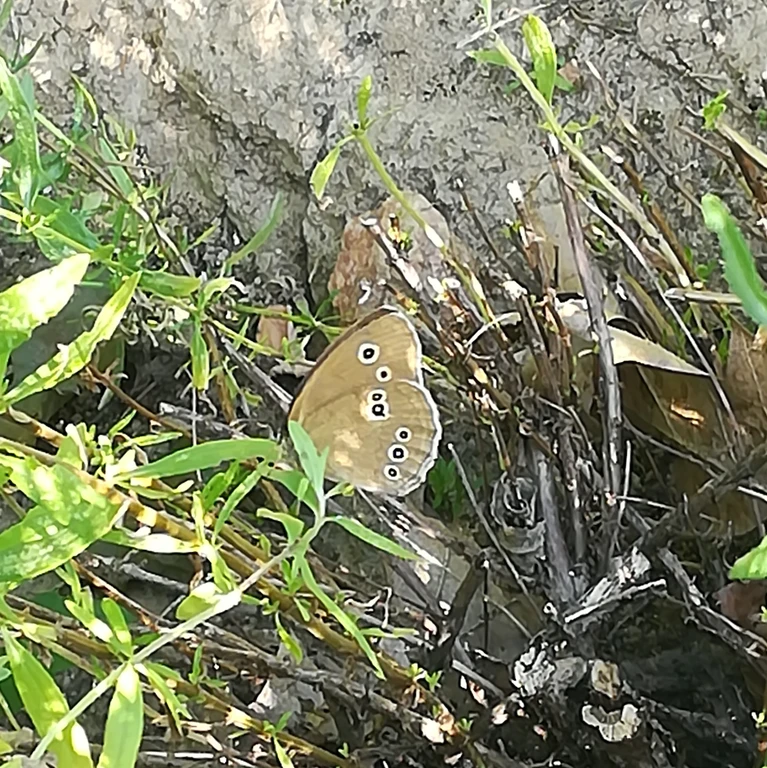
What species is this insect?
Aphantopus hyperantus
